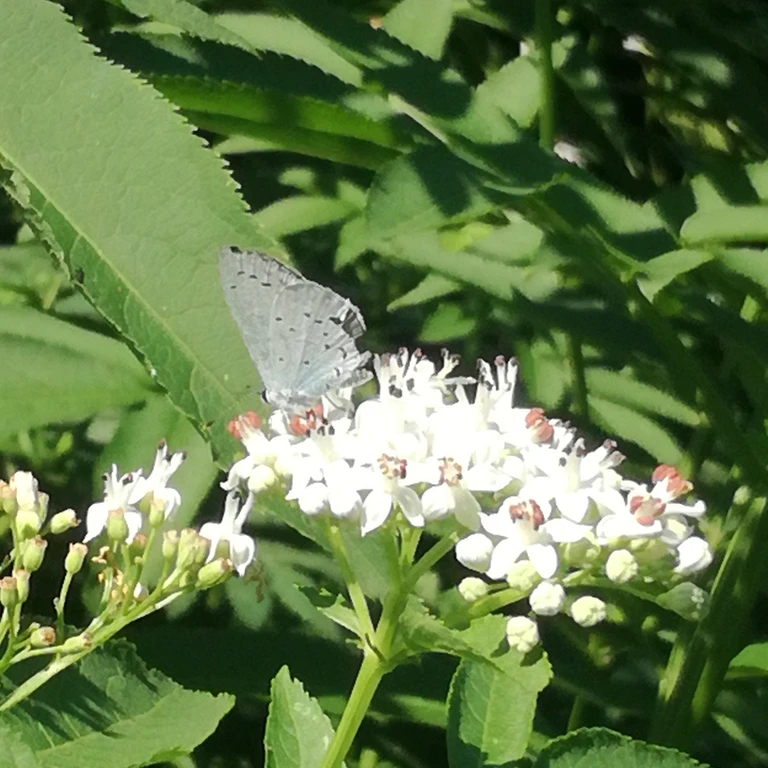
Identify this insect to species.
Celastrina argiolus
